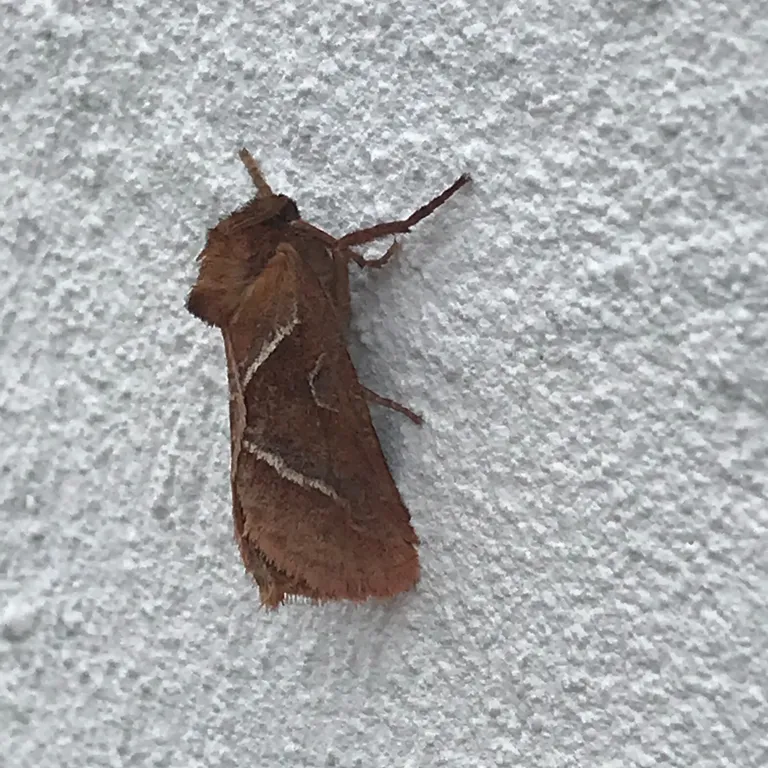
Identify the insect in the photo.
Triodia sylvina
